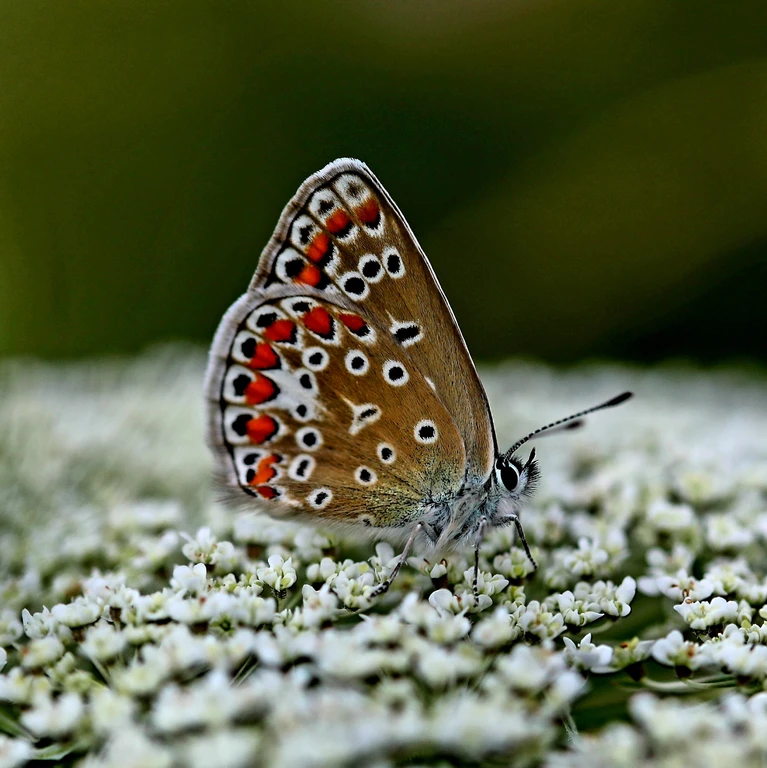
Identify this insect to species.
Polyommatus icarus
